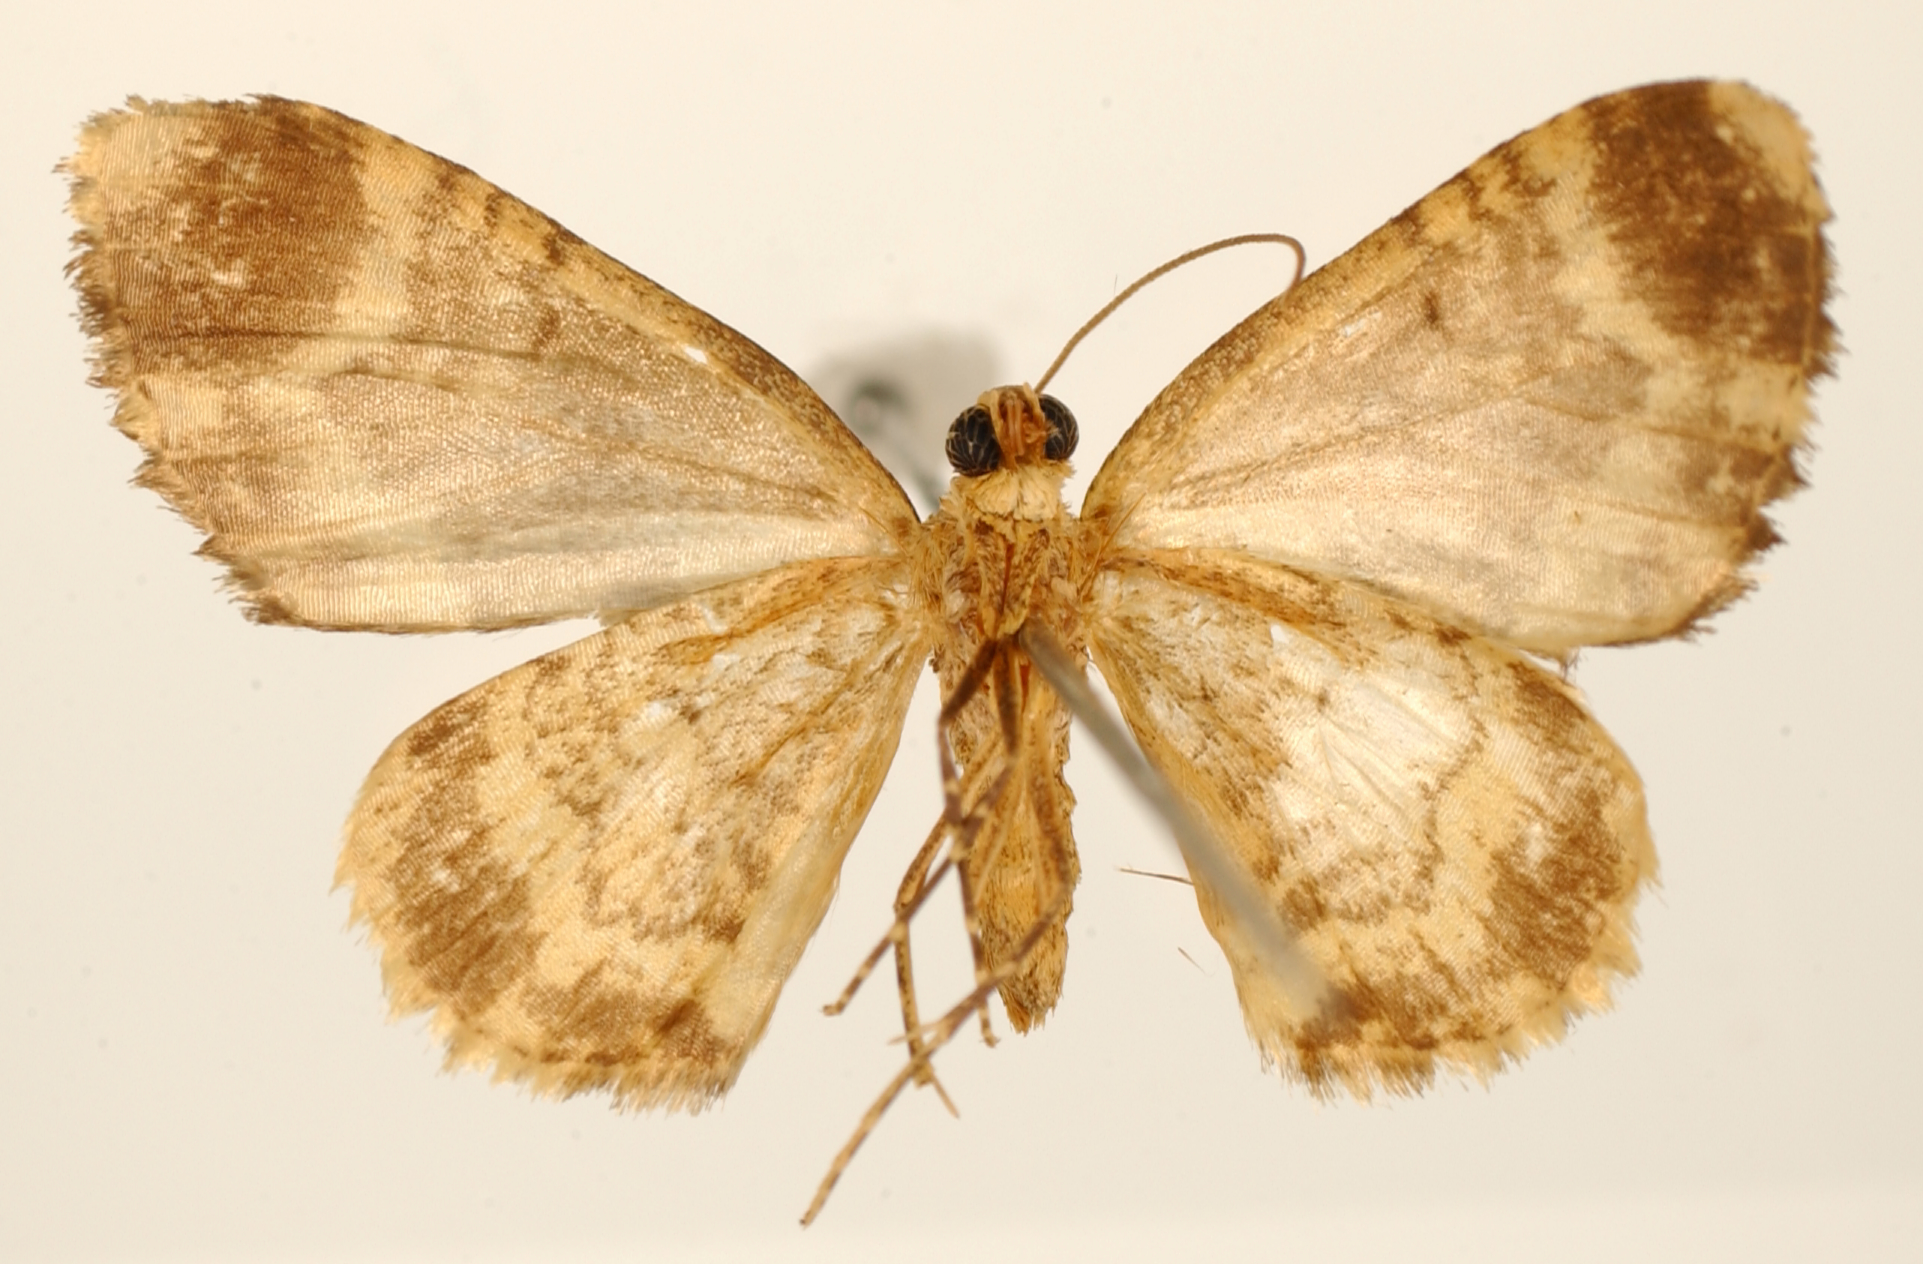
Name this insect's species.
Epirrhoe respondens
